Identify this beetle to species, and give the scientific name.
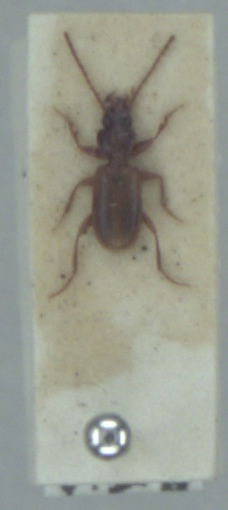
Trechoblemus micros
